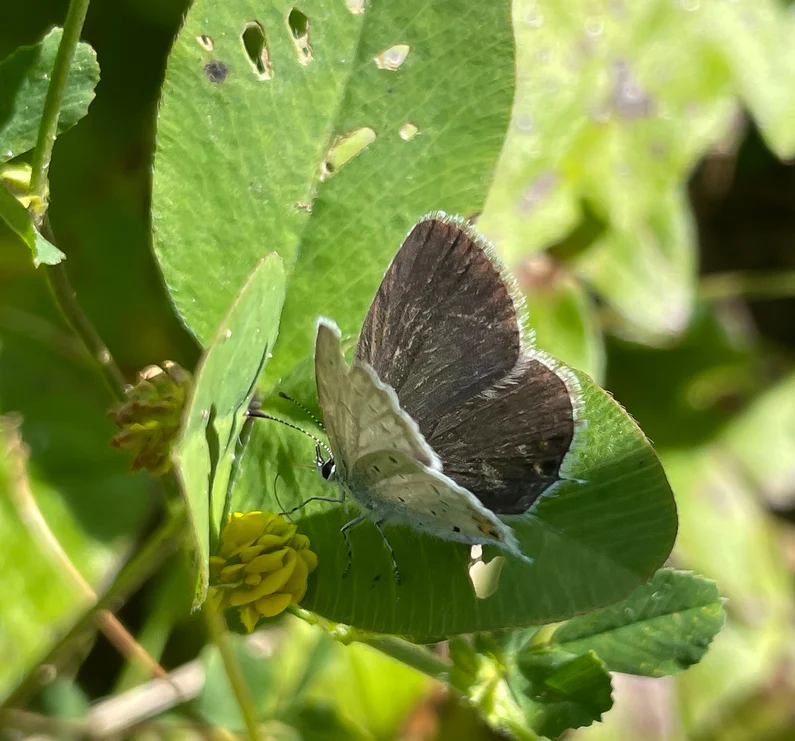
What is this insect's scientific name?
Cupido argiades (also Elkalyce argiades)
